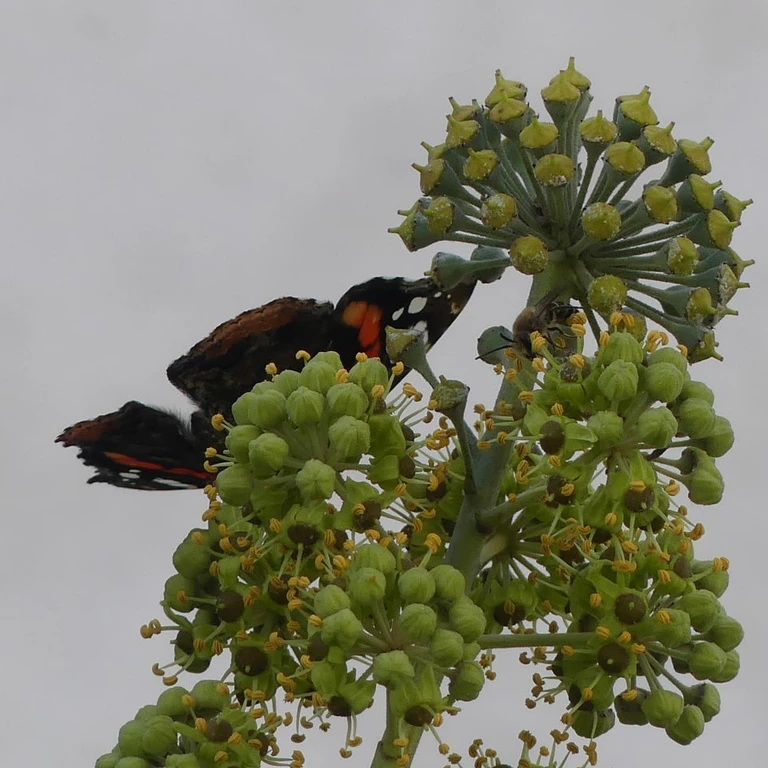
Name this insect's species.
Vanessa atalanta
